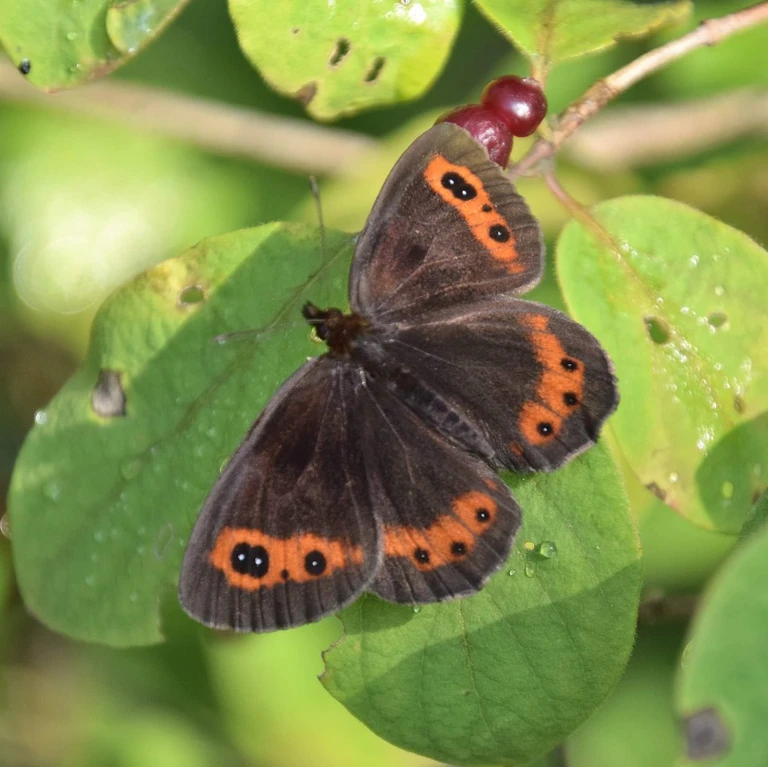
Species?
Erebia aethiops
